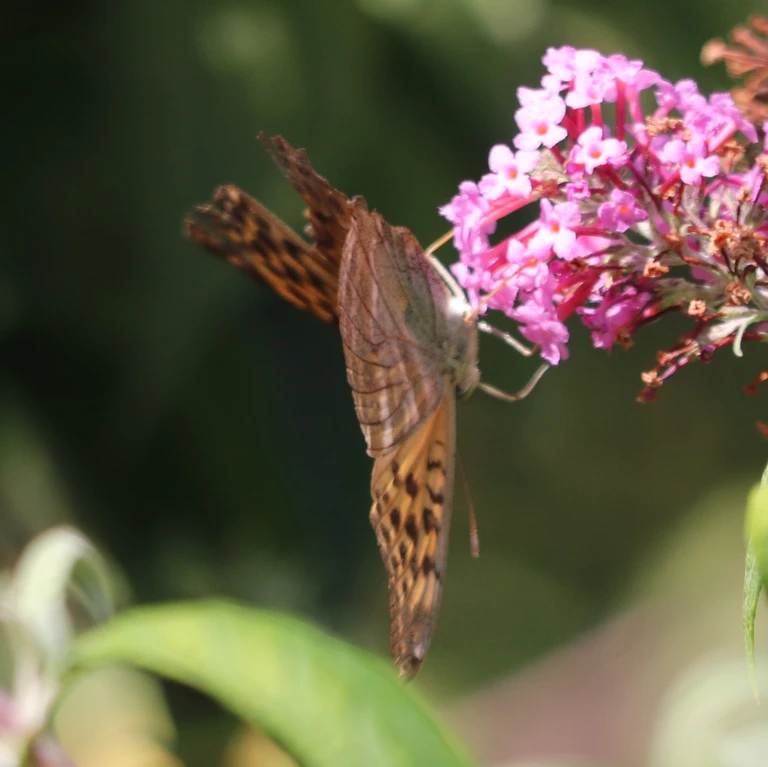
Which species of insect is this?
Argynnis paphia
